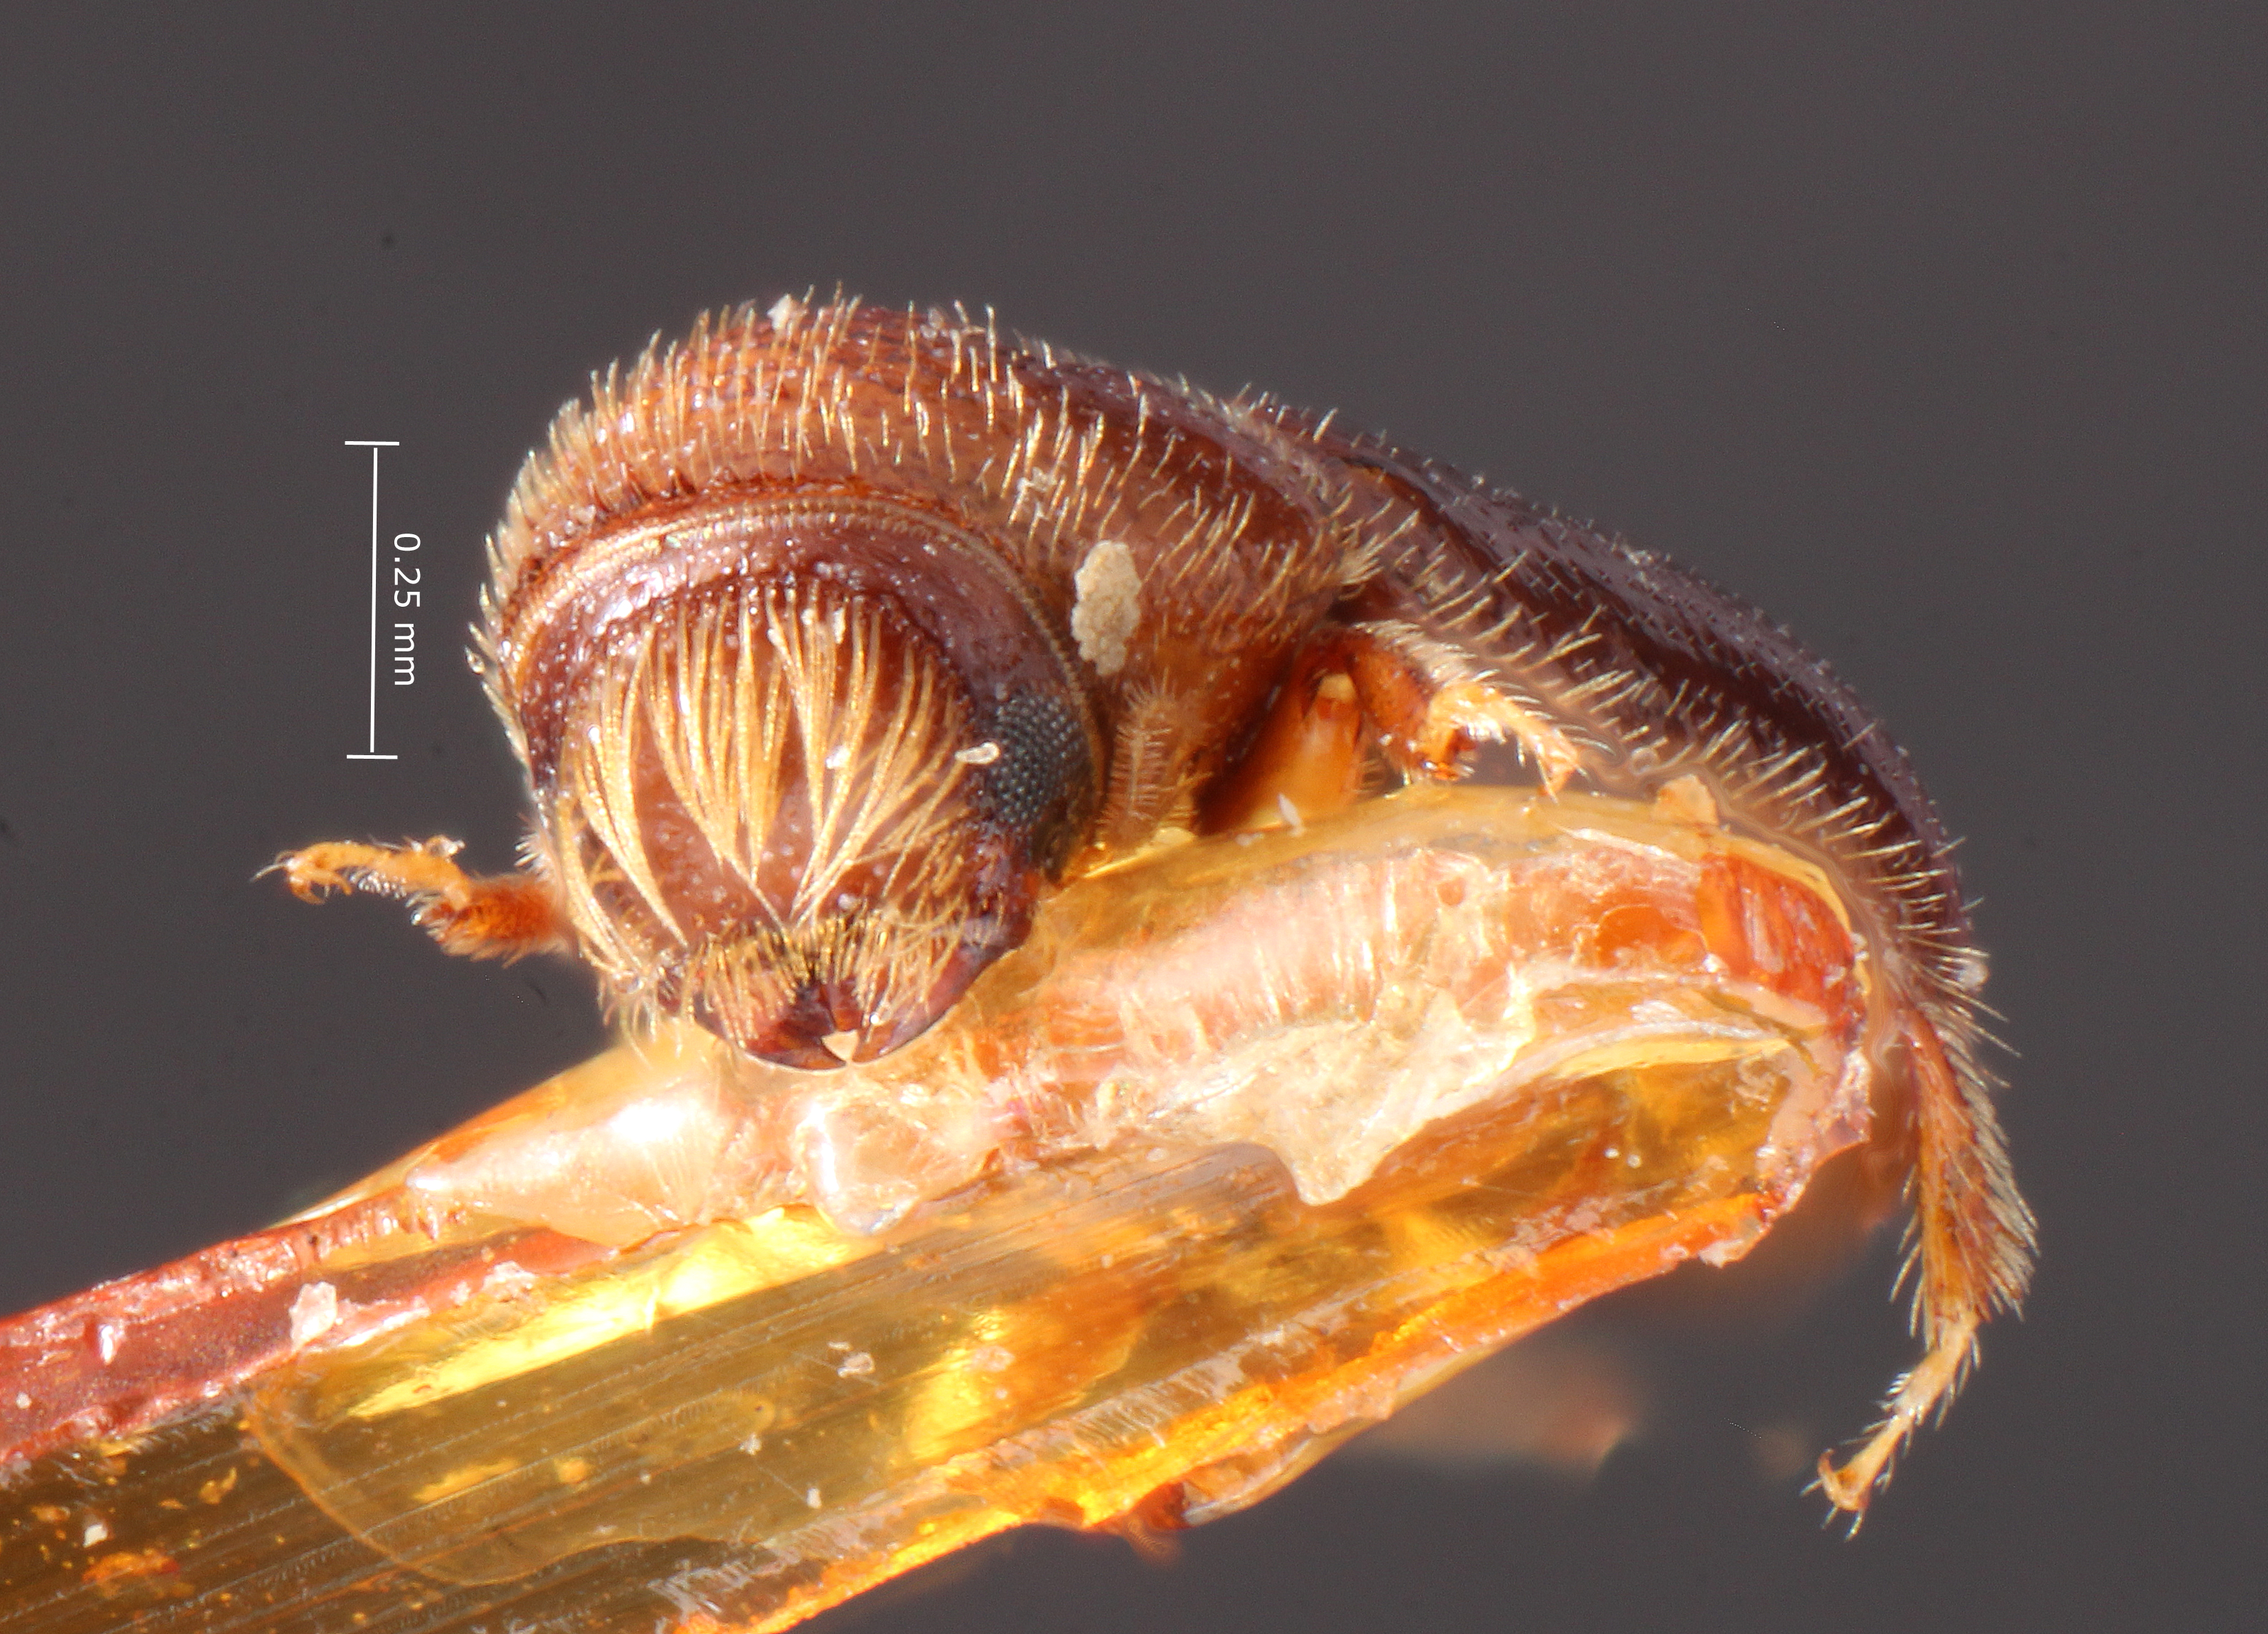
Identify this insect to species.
Pityophthorus navus
